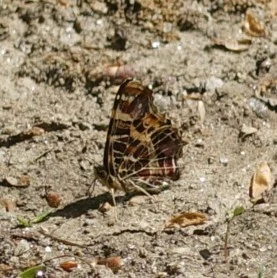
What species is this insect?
Araschnia levana
